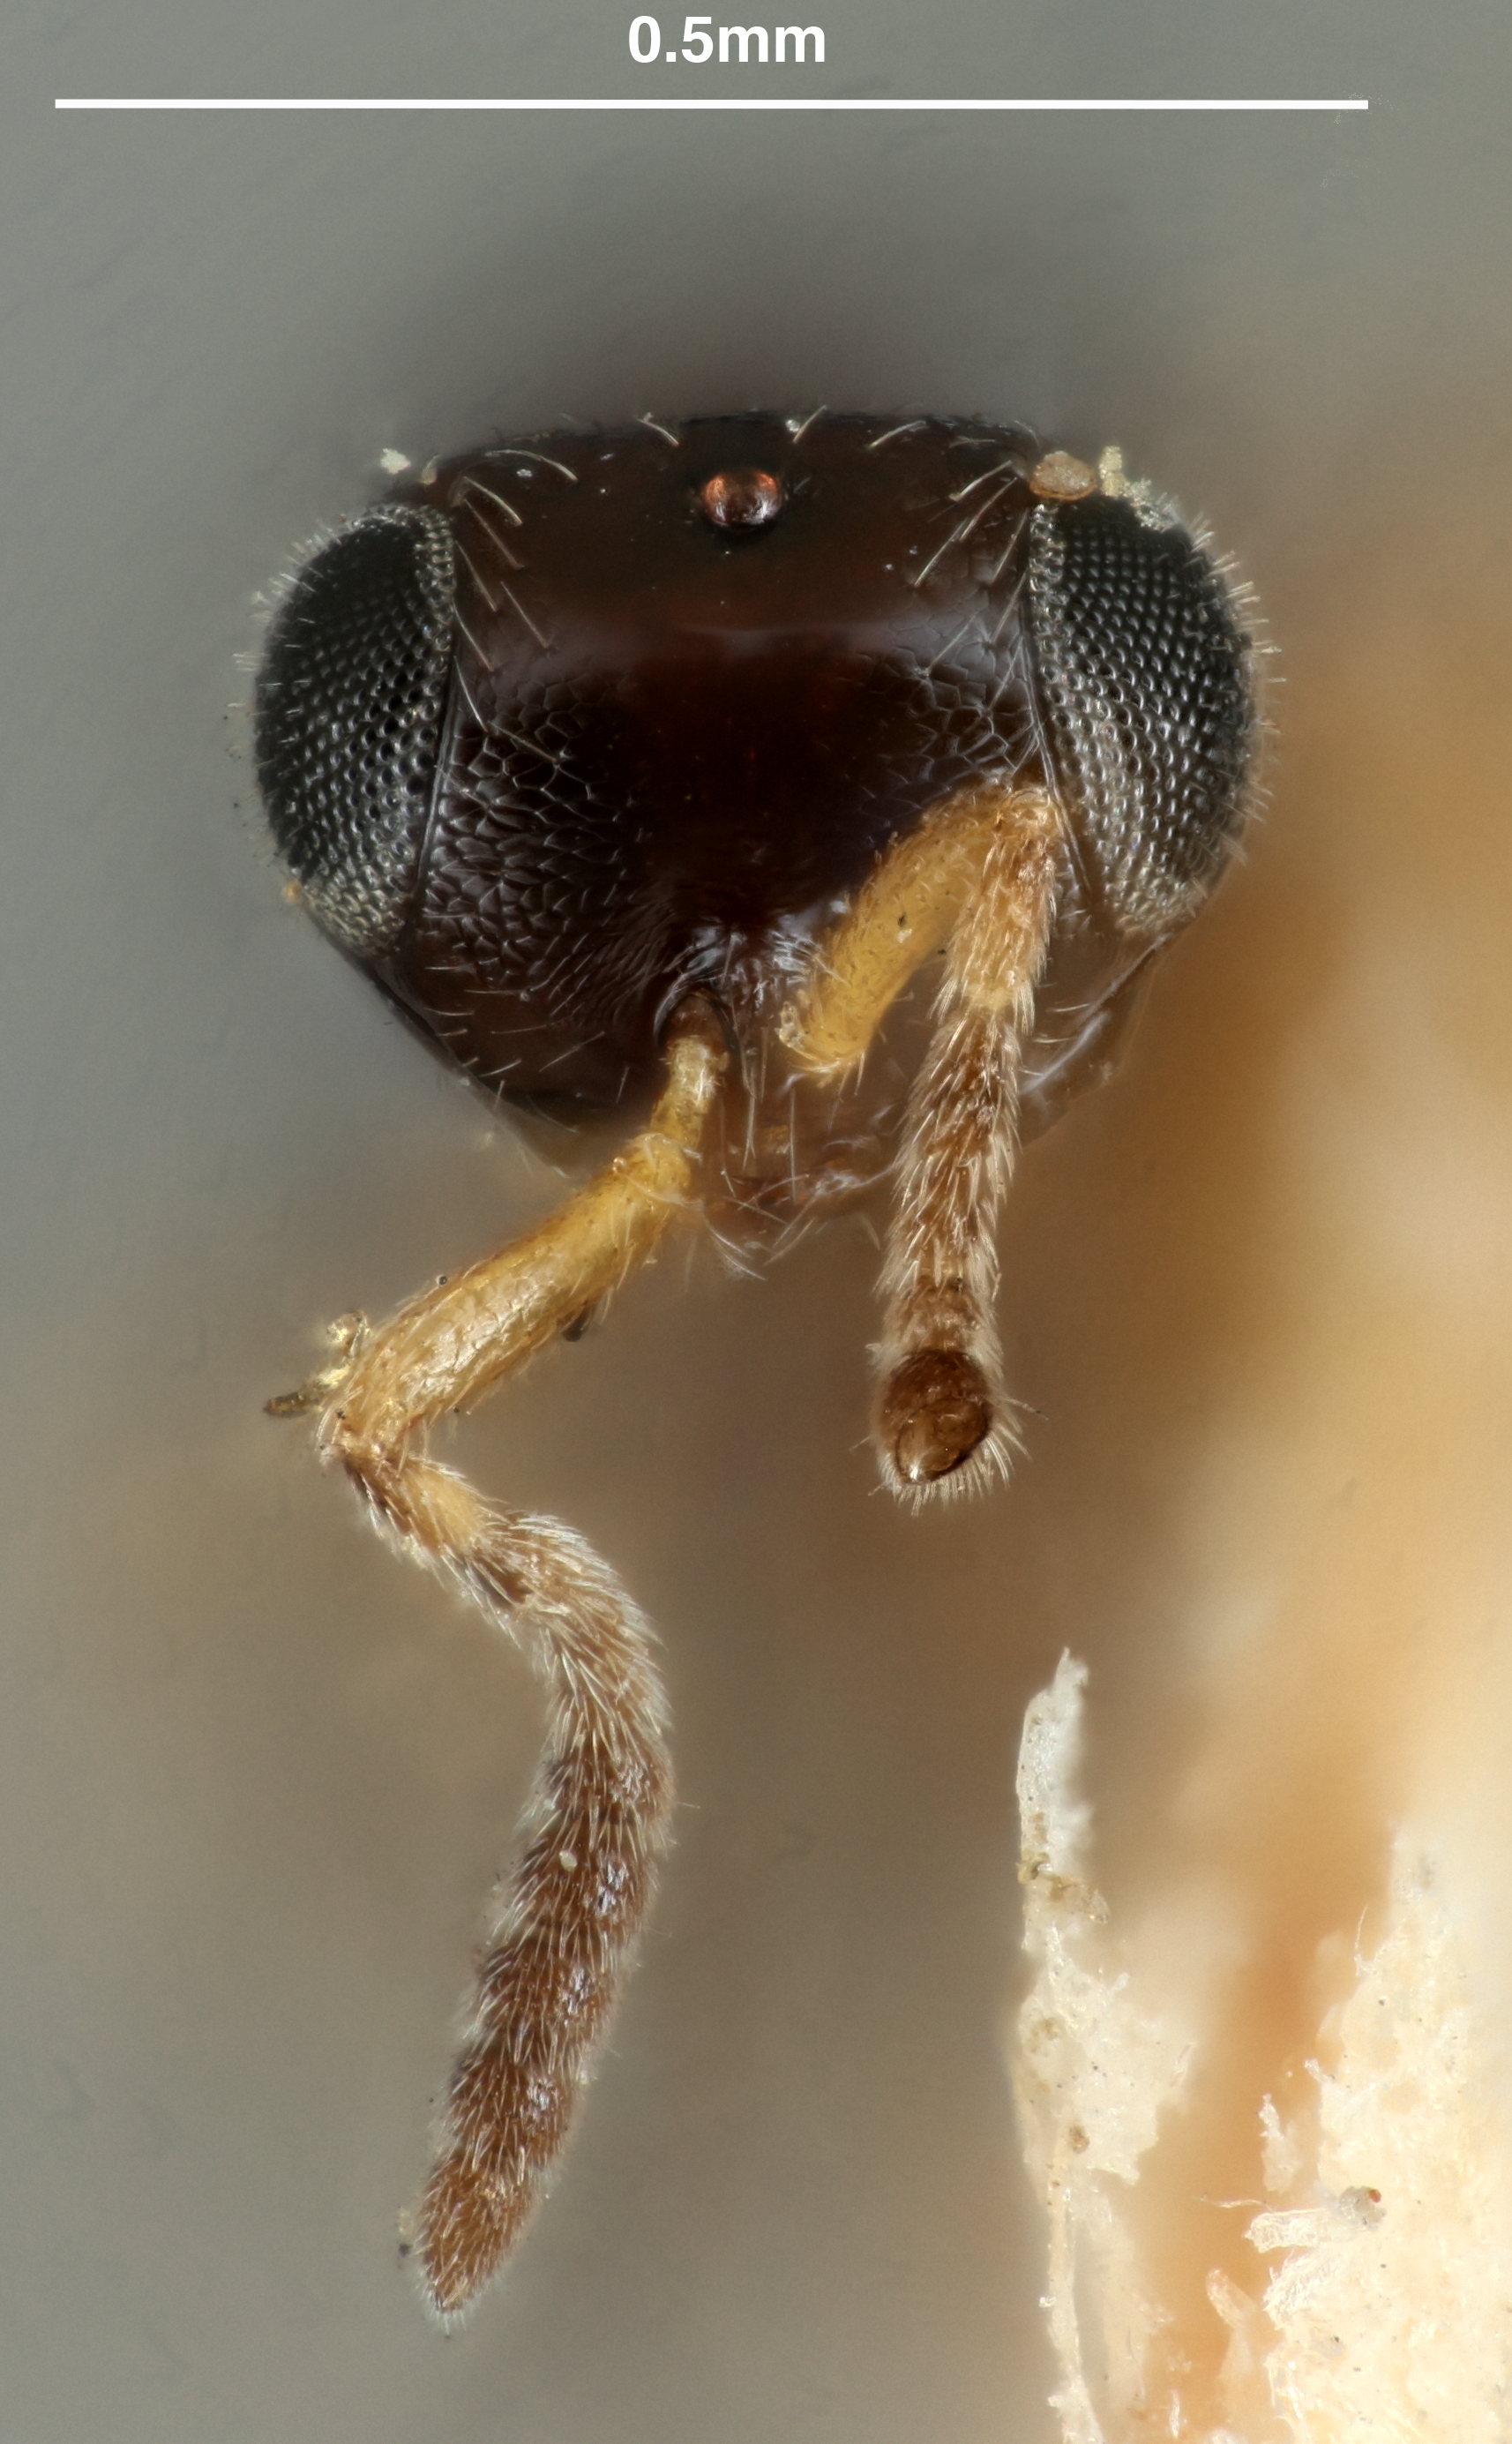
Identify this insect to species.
Telenomus hemerocampae
